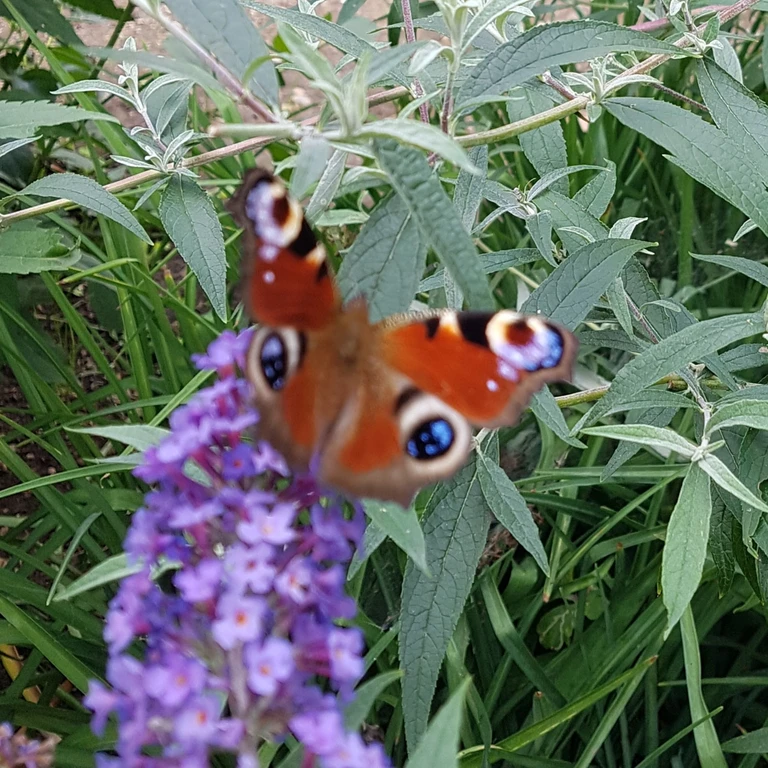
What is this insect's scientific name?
Aglais io
